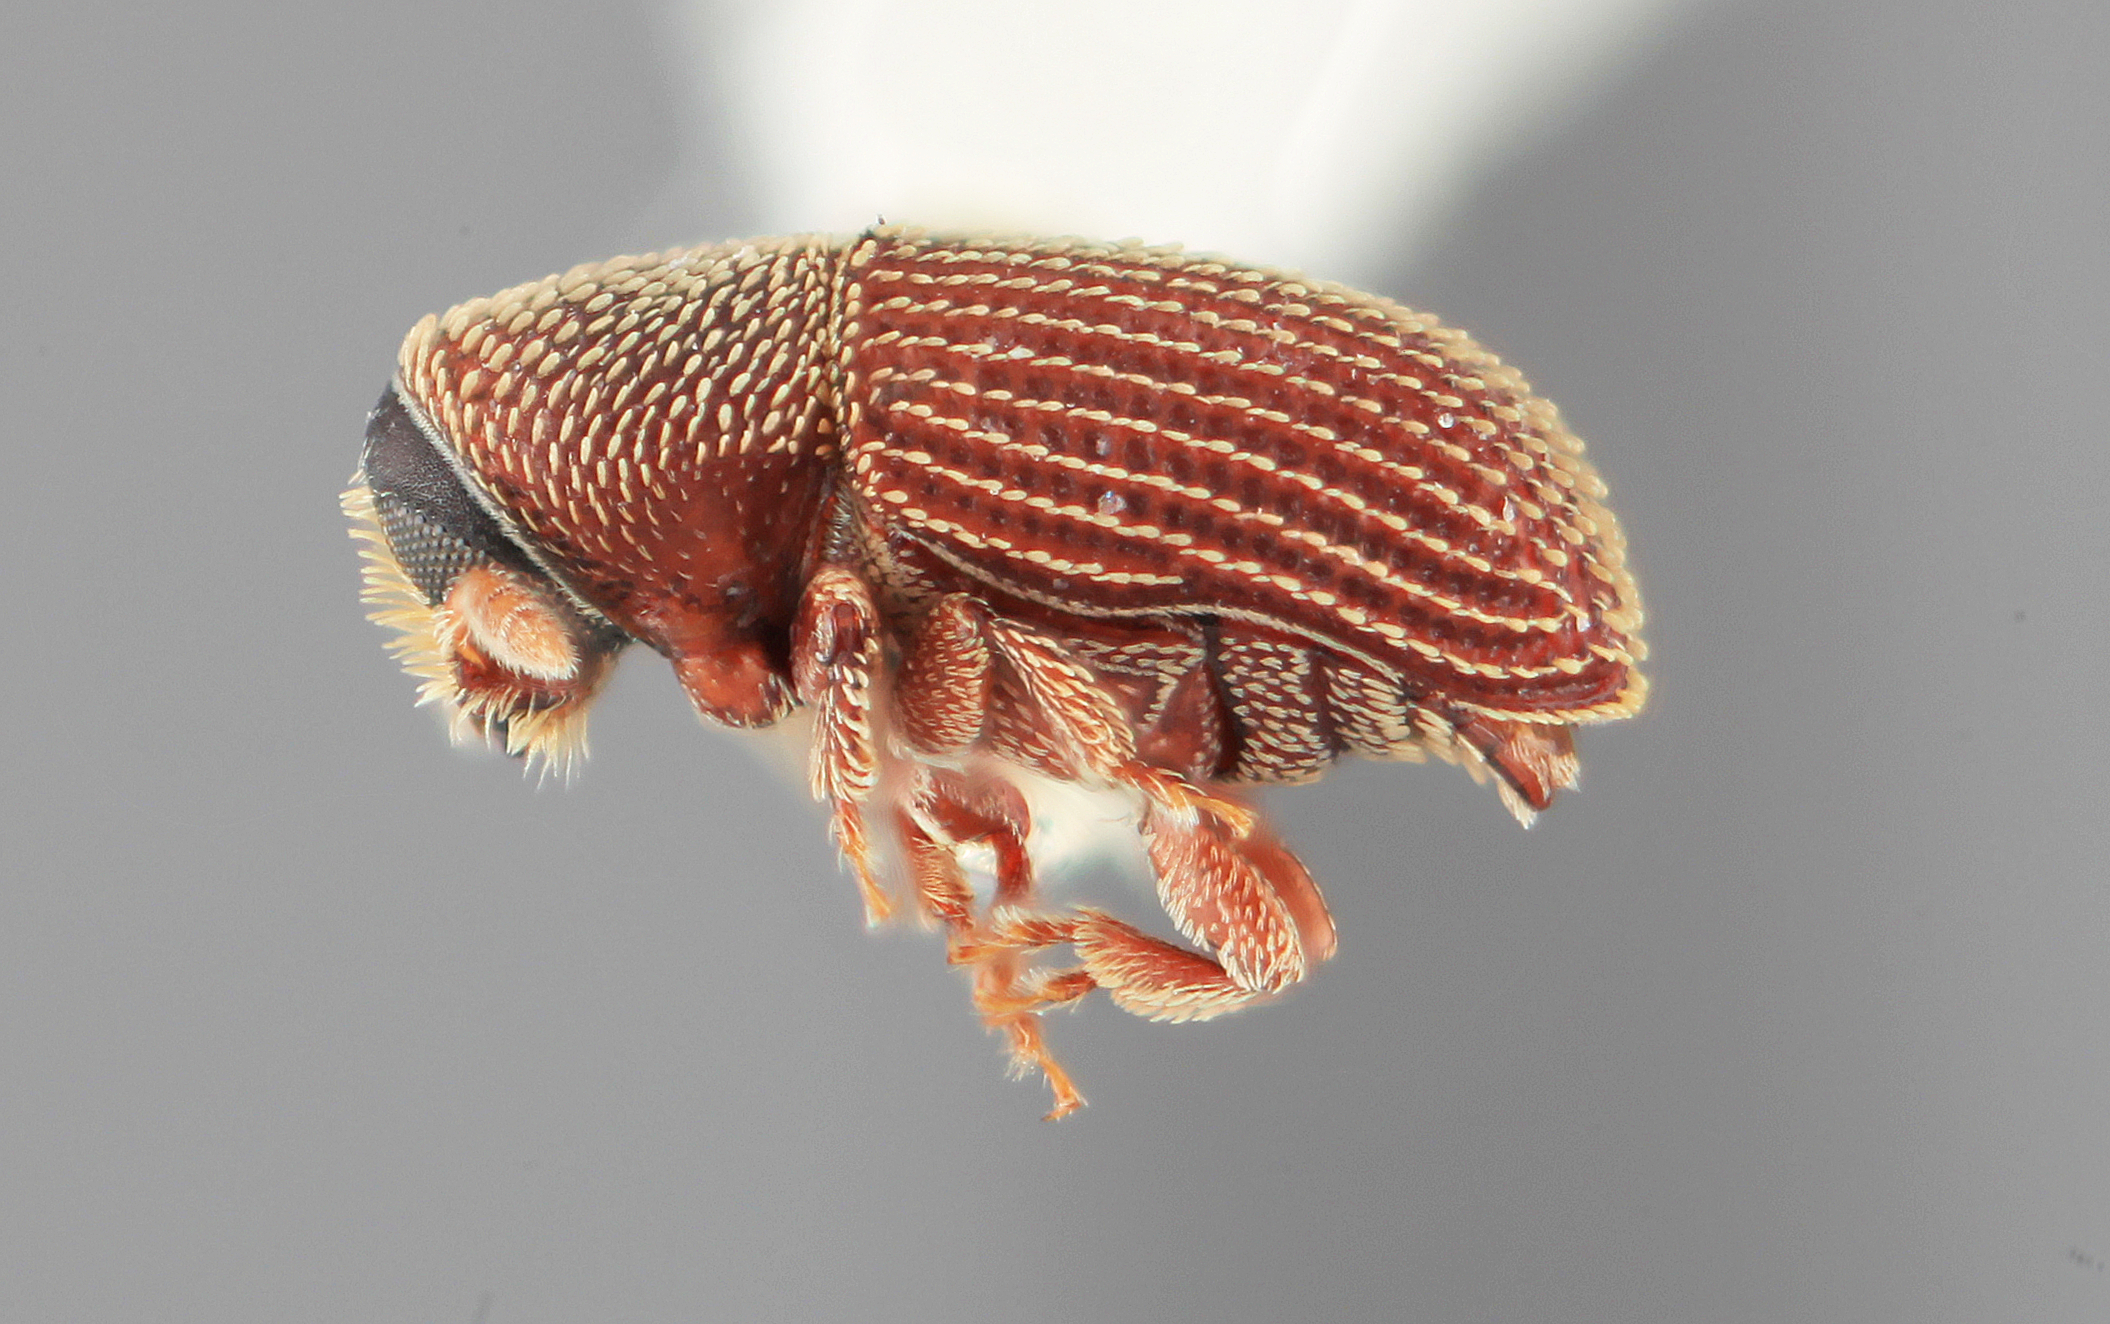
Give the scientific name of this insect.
Phloeosiopsioides pumilus
